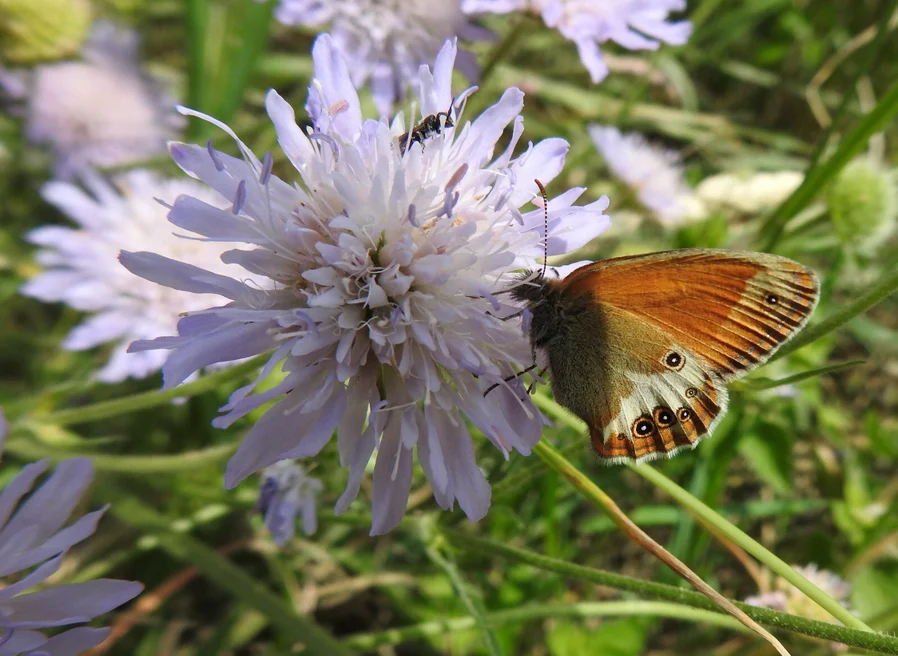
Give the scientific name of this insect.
Coenonympha arcania
